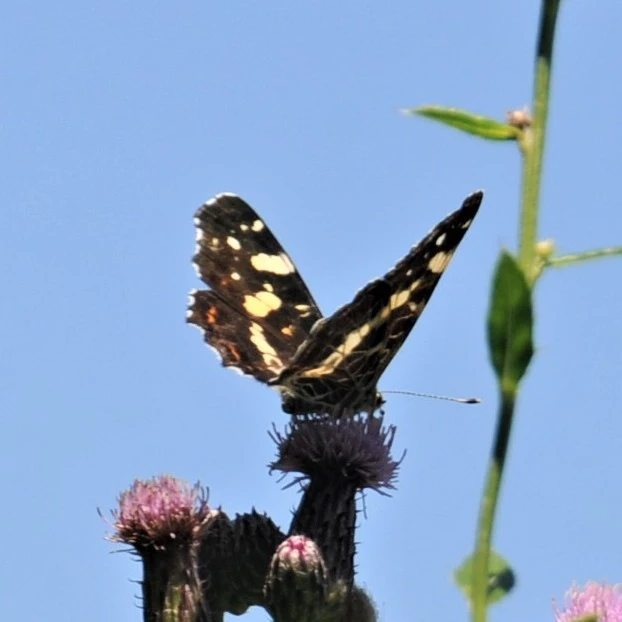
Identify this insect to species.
Araschnia levana
